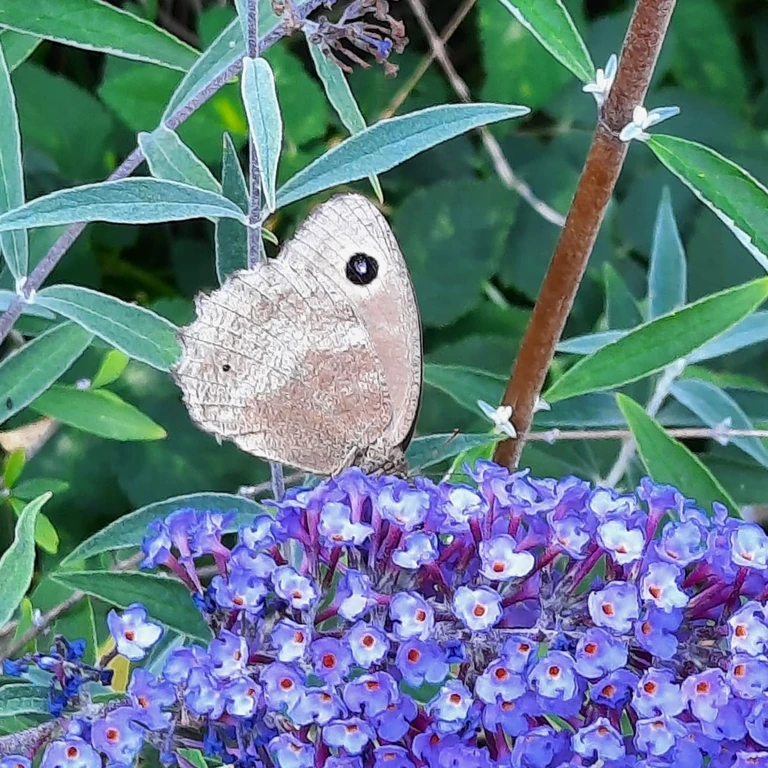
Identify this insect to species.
Minois dryas
